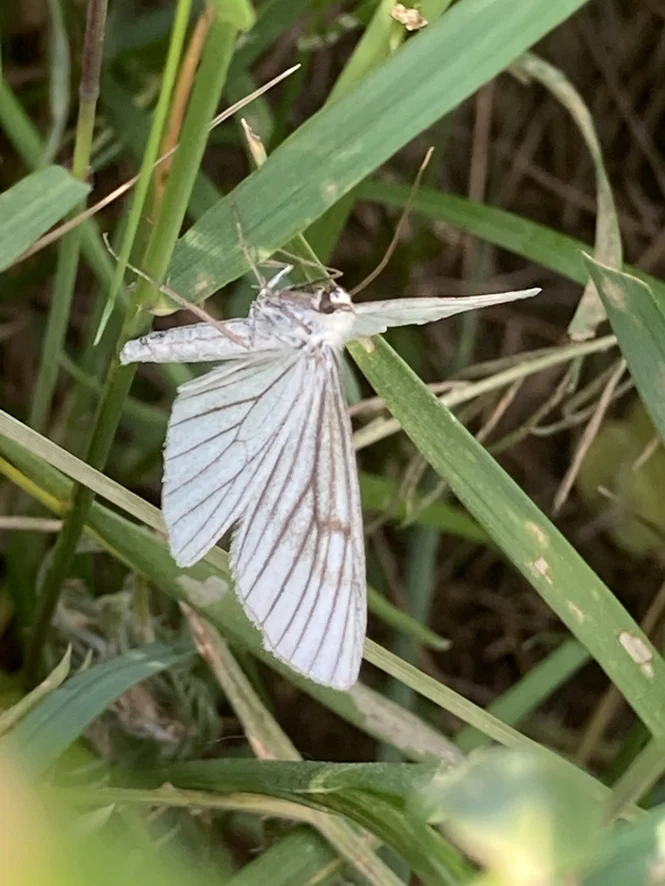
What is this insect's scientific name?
Siona lineata
